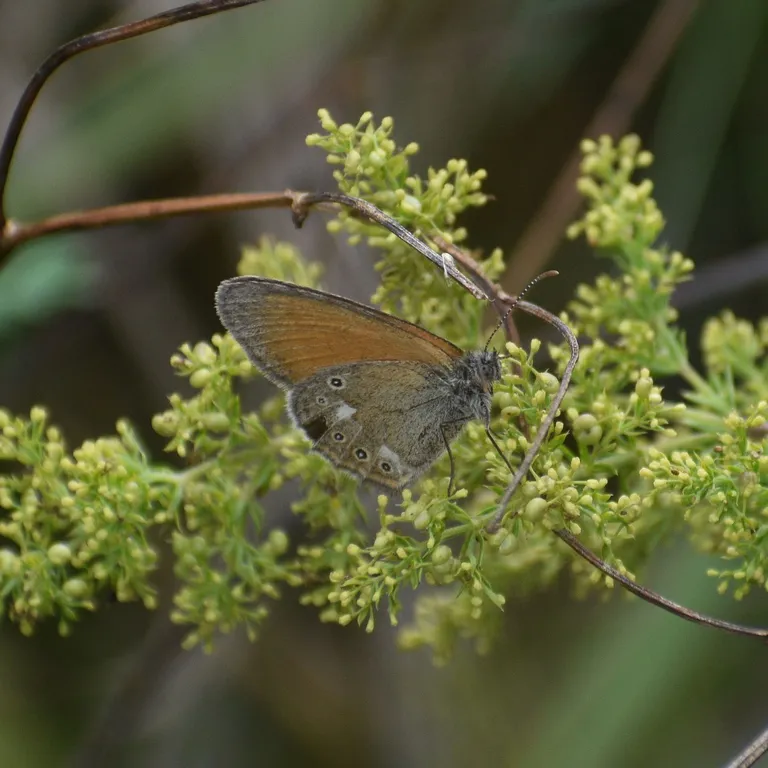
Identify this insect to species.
Coenonympha glycerion (also Coenonympha iphis)
